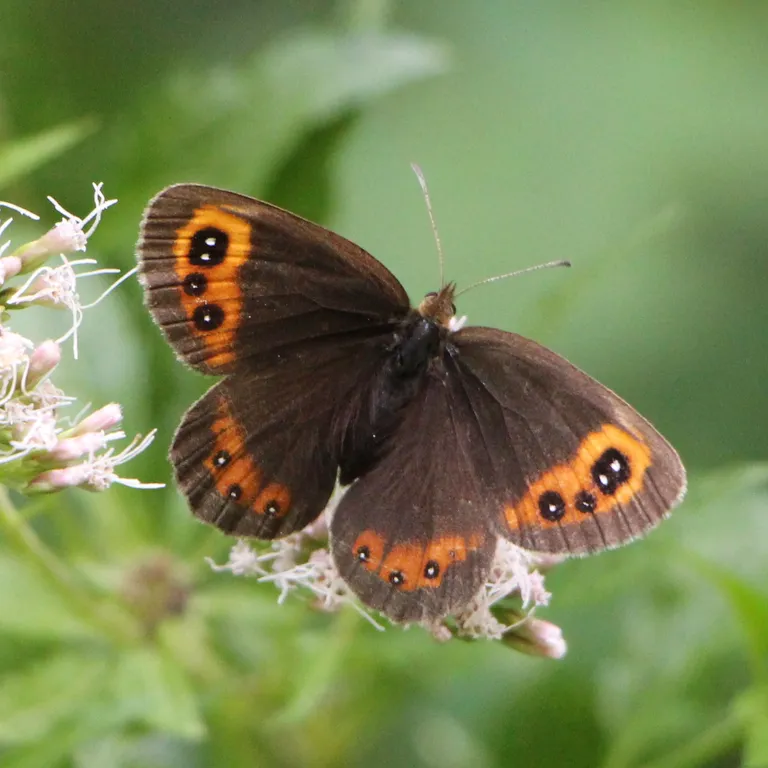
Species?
Erebia aethiops
